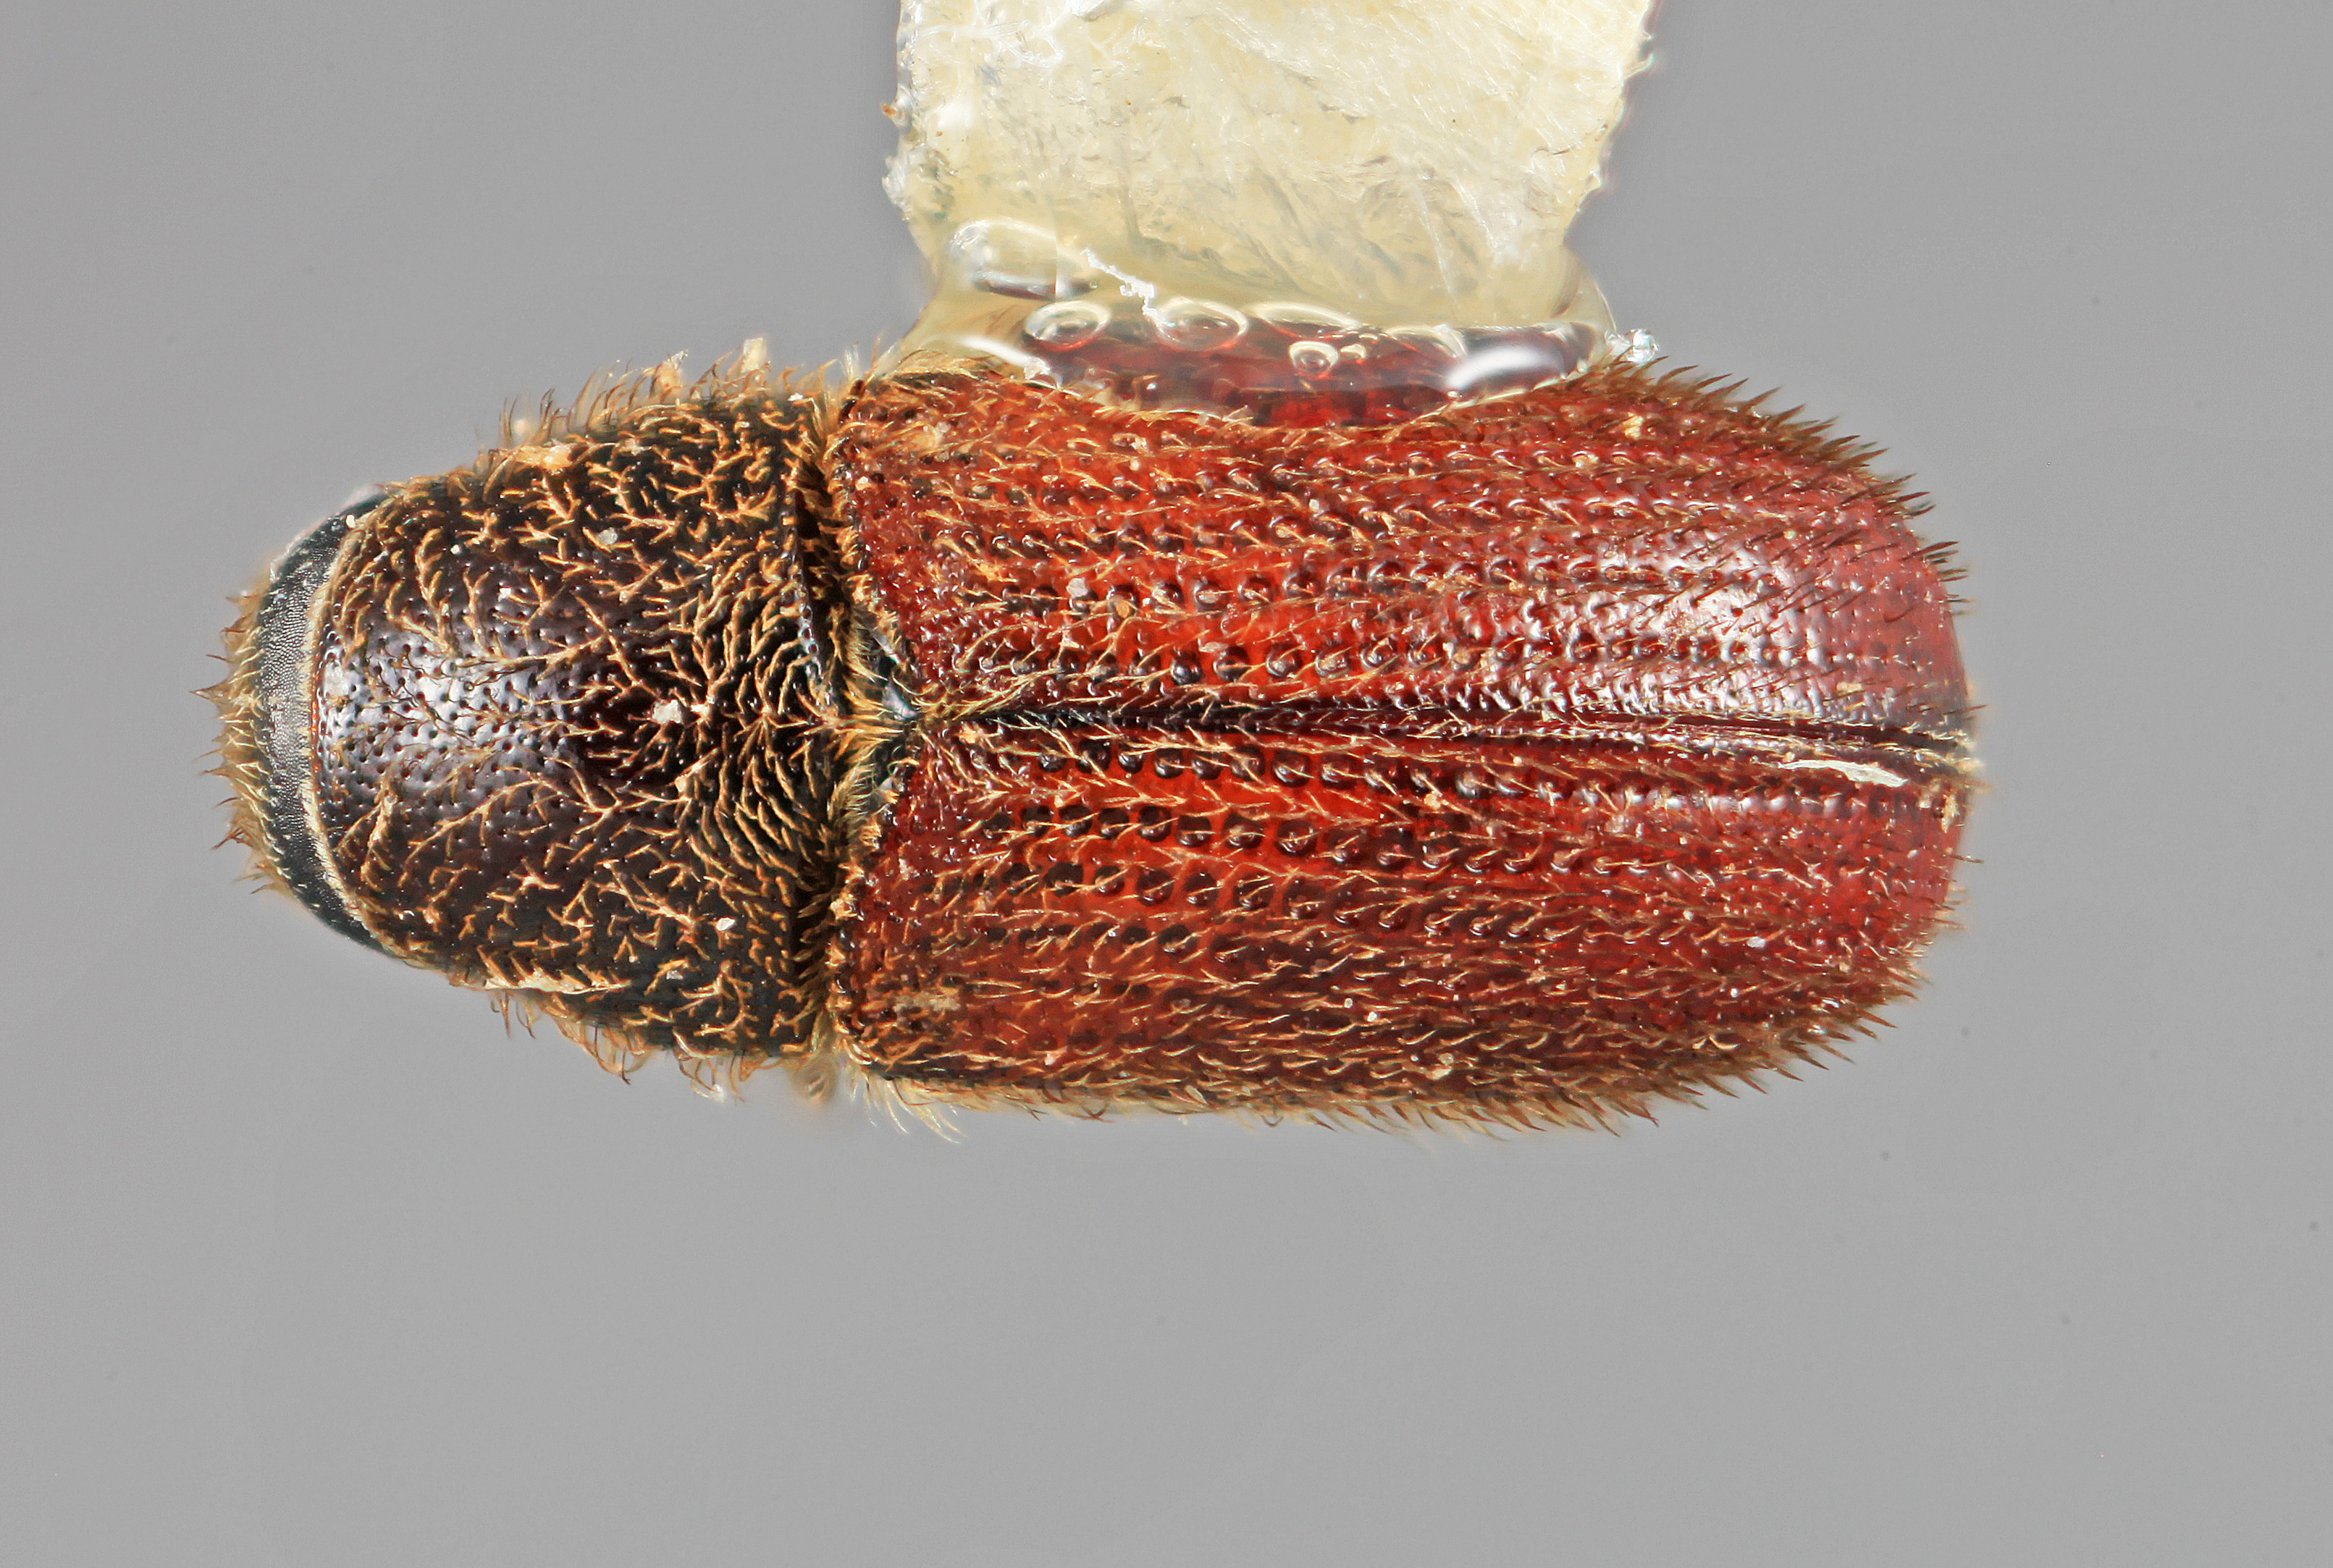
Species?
Carphobius pilifer
